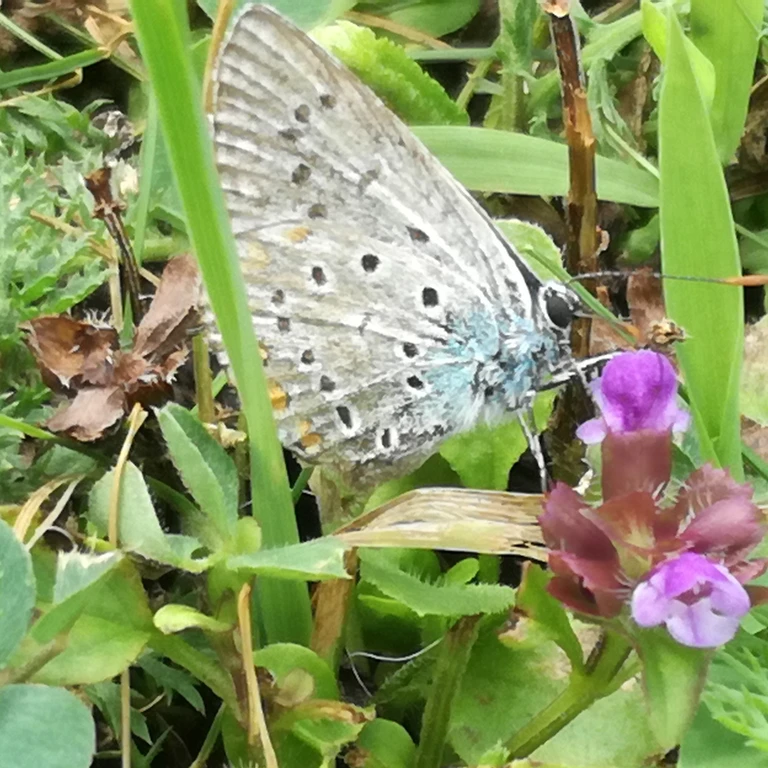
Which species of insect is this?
Polyommatus icarus
